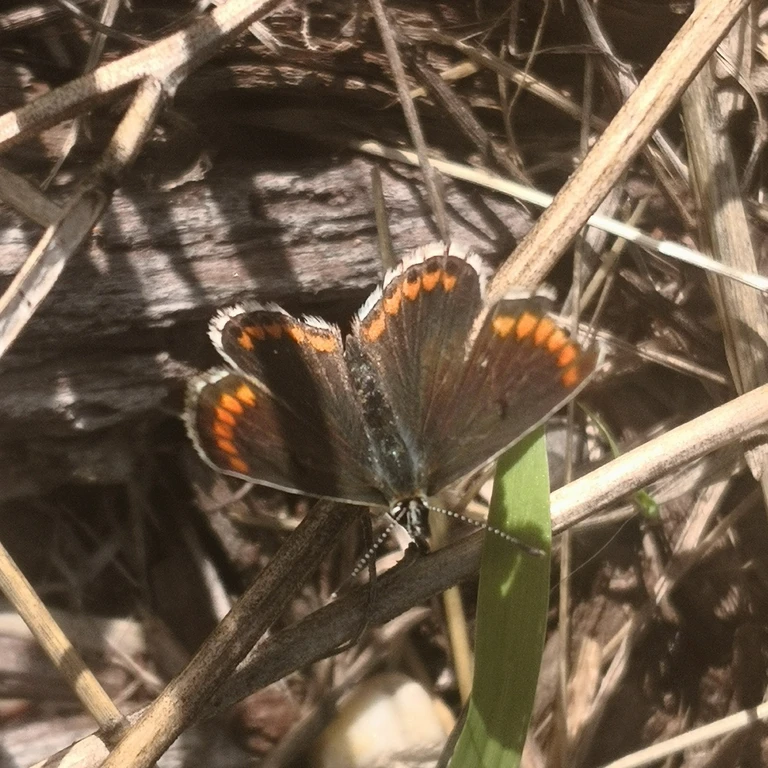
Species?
Aricia agestis/artaxerxes
